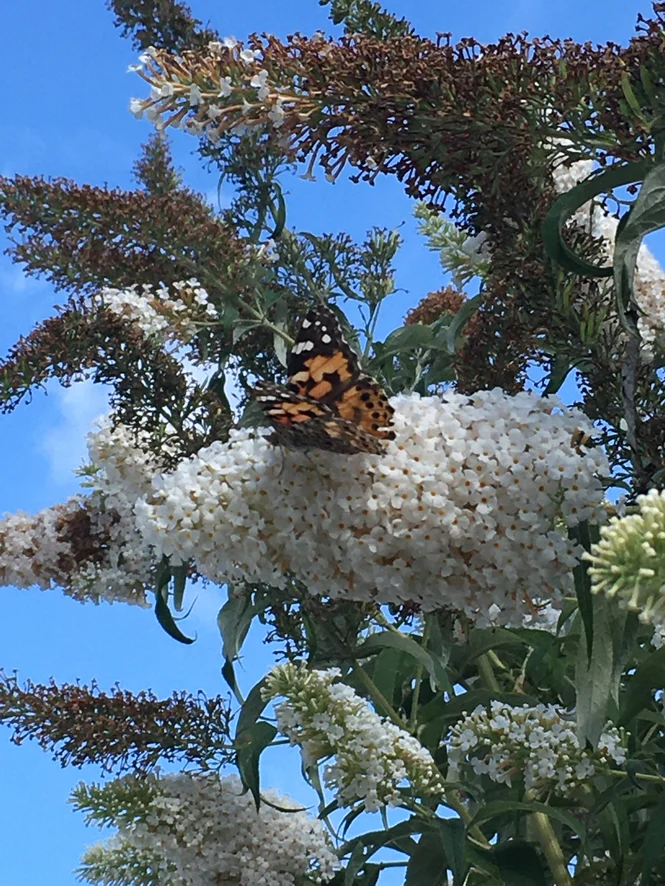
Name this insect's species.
Vanessa cardui
